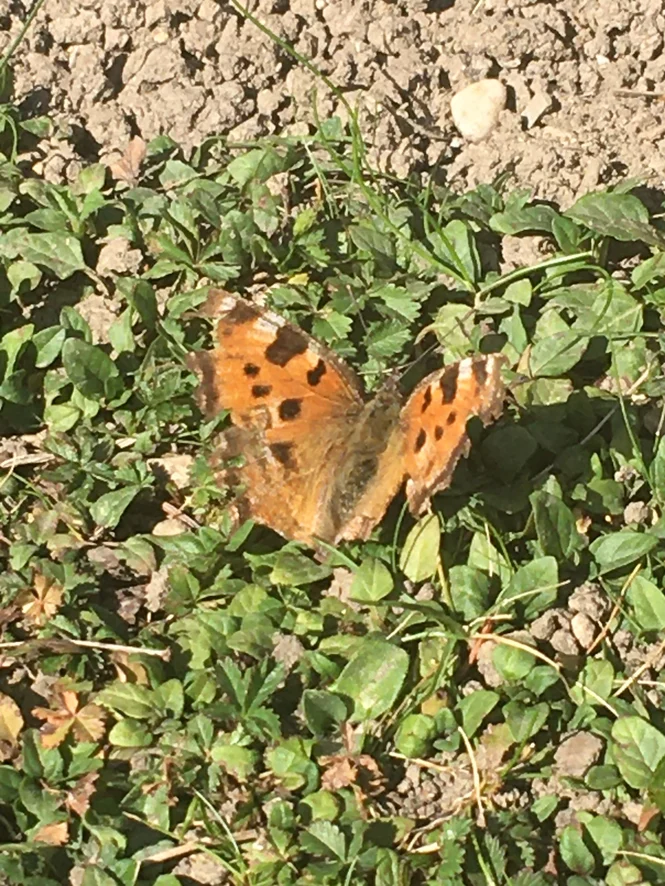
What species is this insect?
Nymphalis polychloros
